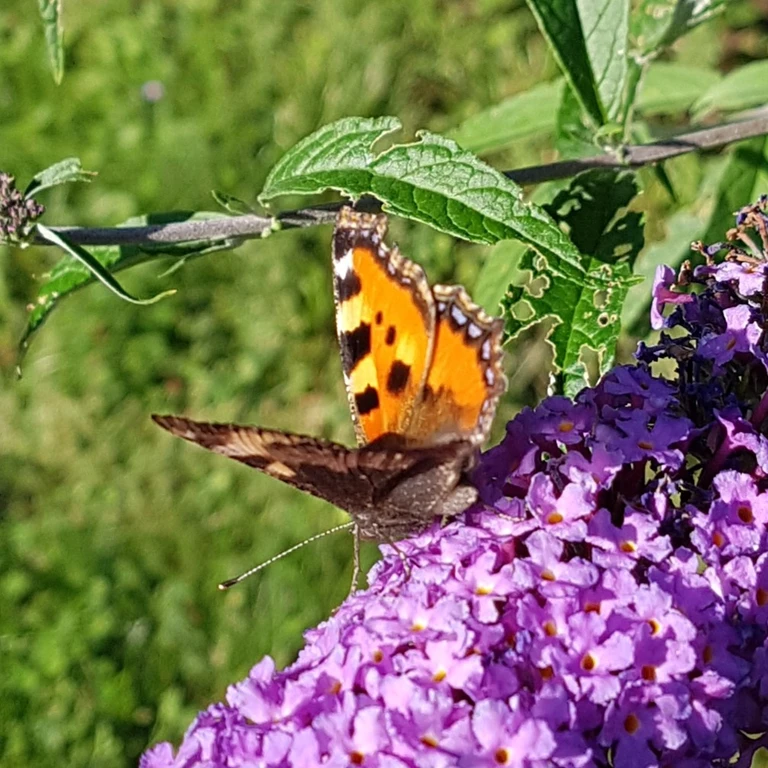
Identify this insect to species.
Aglais urticae
